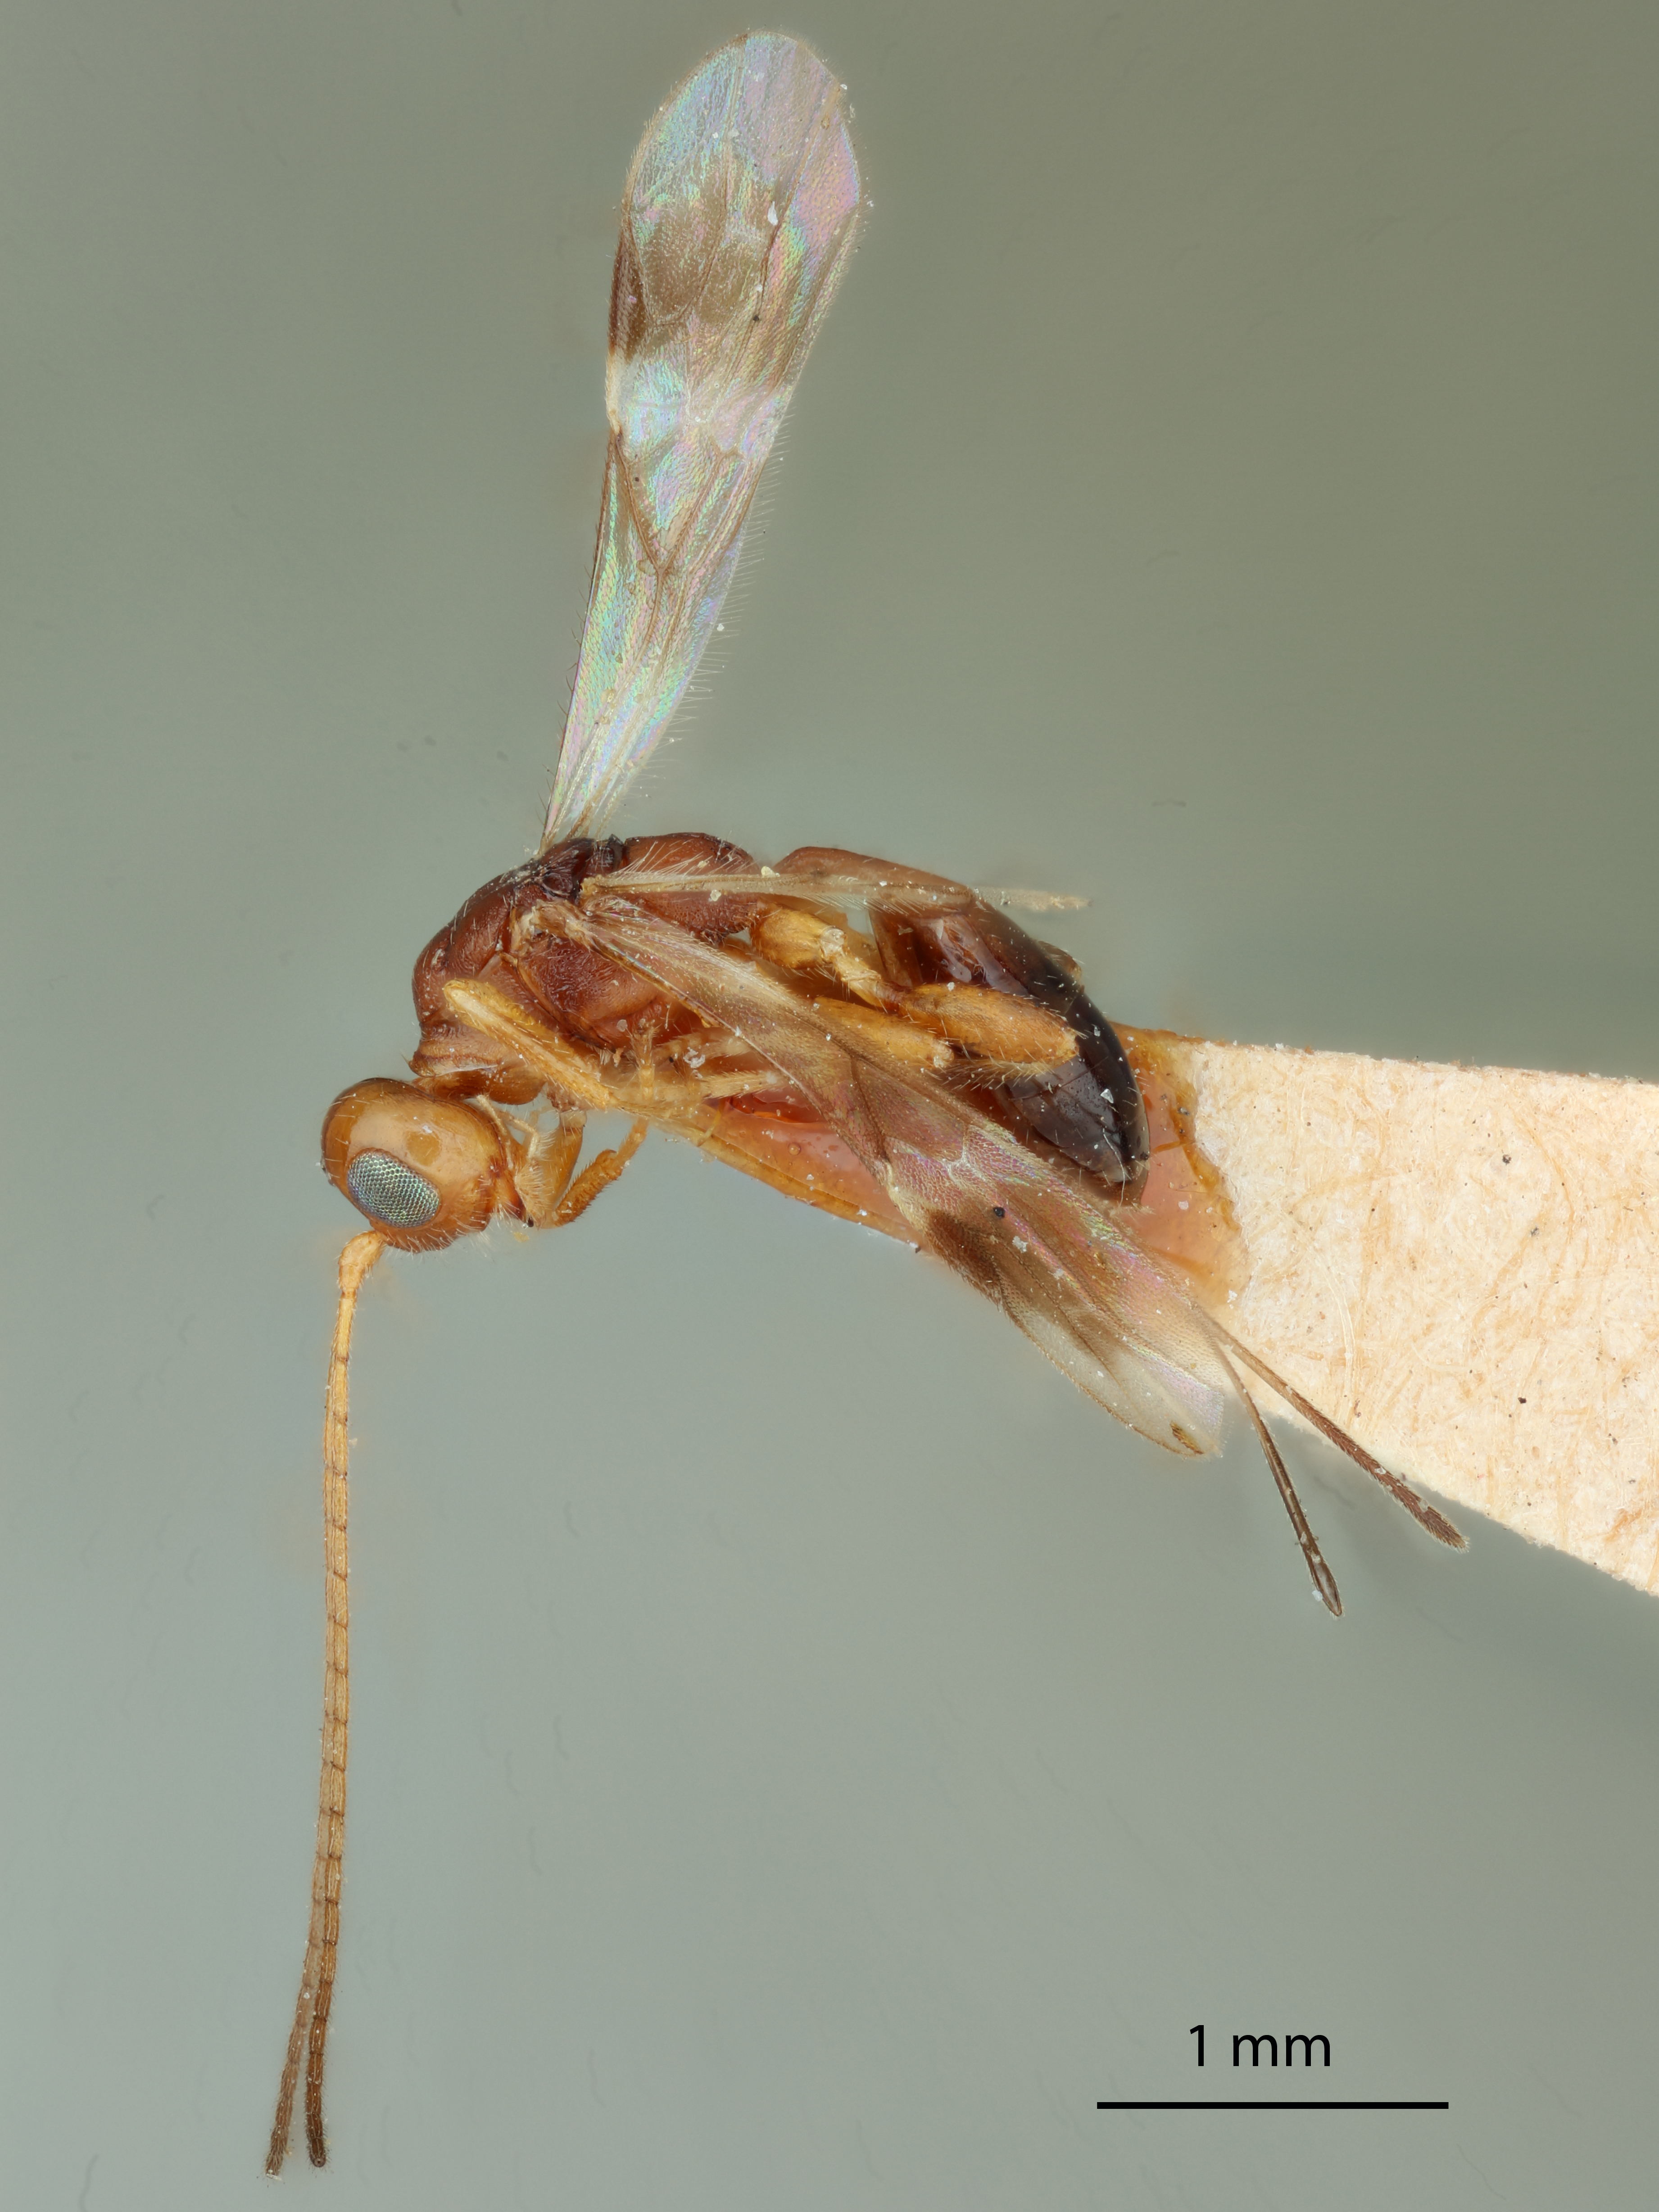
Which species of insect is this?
Spathius canadensis
